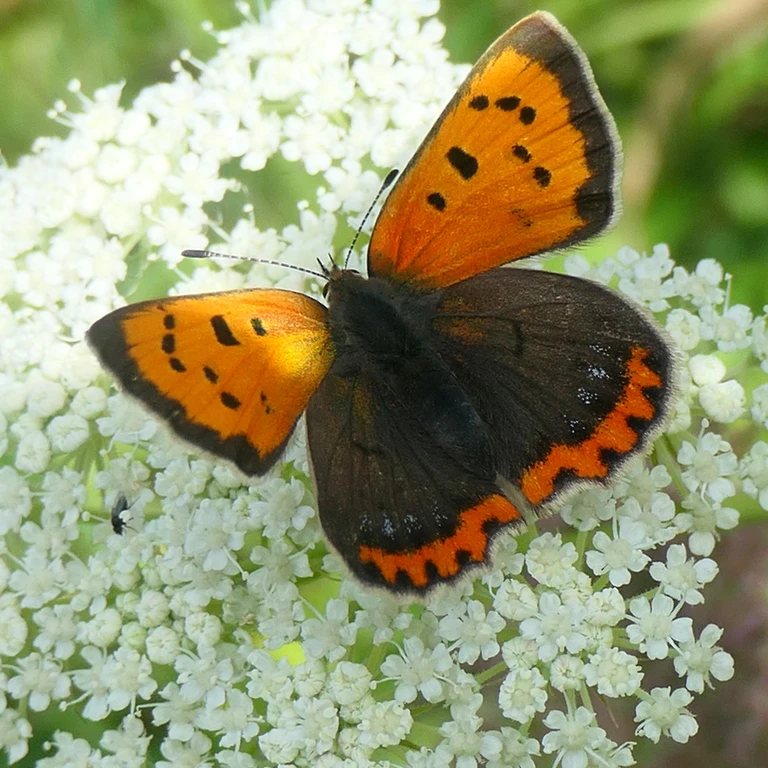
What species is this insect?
Lycaena phlaeas
